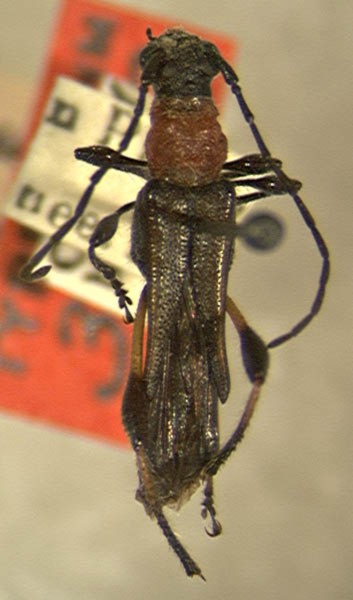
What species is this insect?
Callimoxys sanguinicollis (also Callimoxys pinorum)
